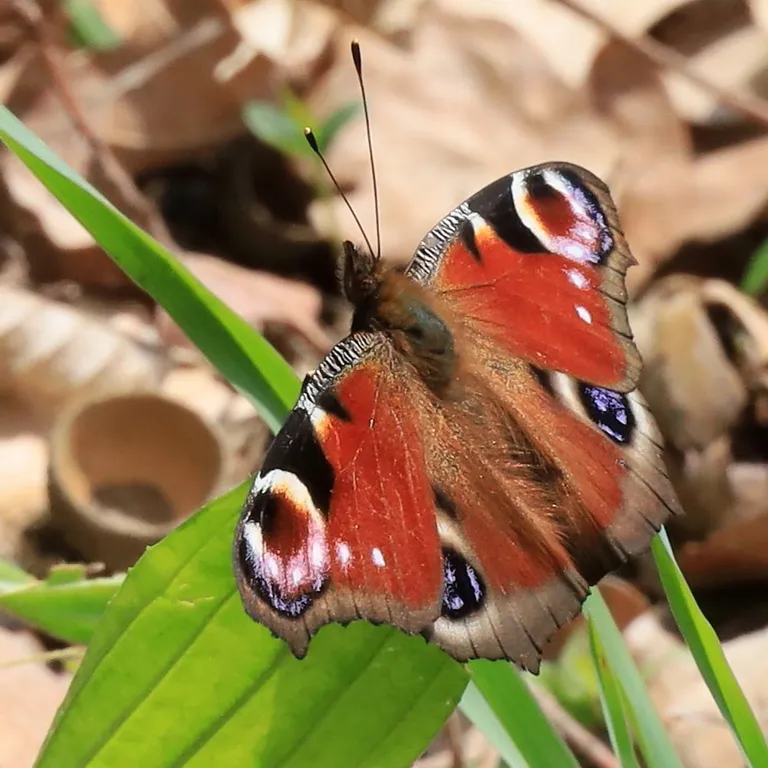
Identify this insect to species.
Aglais io
